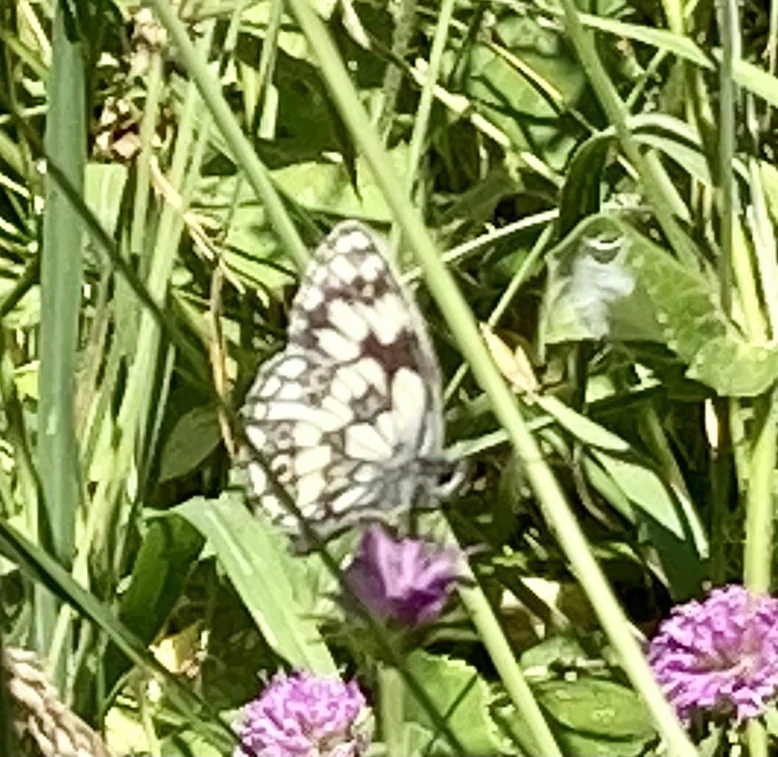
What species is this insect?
Melanargia galathea
